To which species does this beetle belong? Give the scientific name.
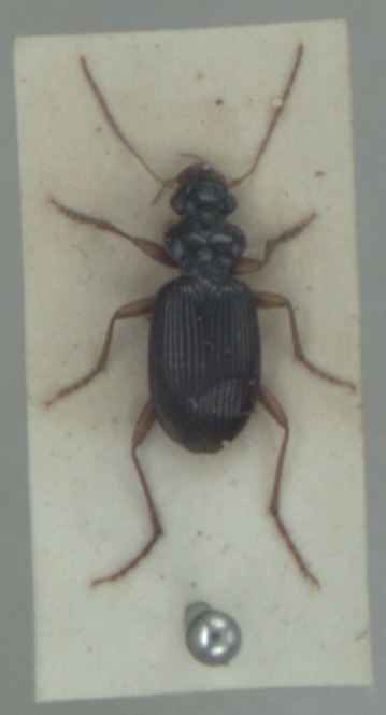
Leistus fulvibarbis
